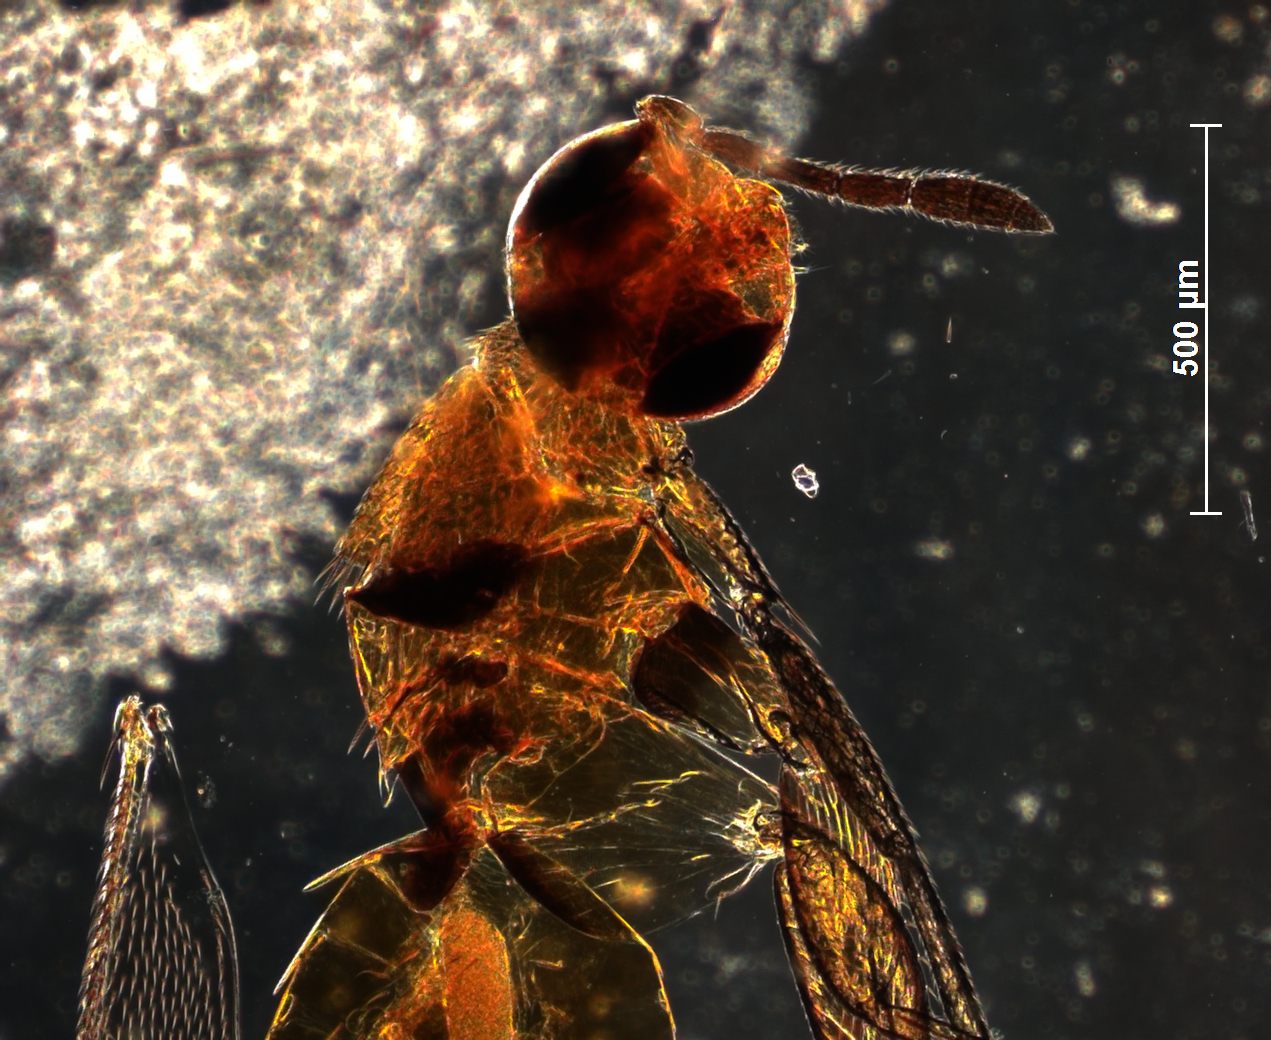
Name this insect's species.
Elasmus punensis
